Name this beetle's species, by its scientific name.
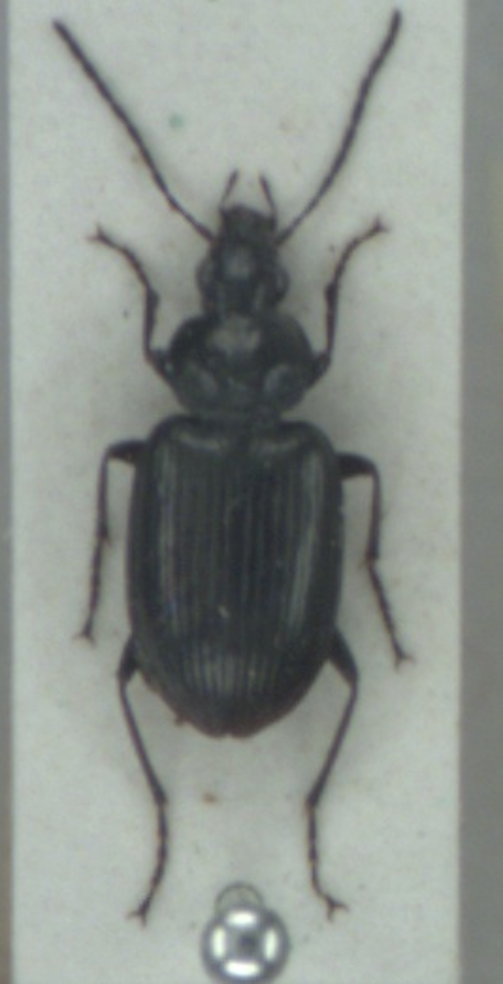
Agonum versutum
